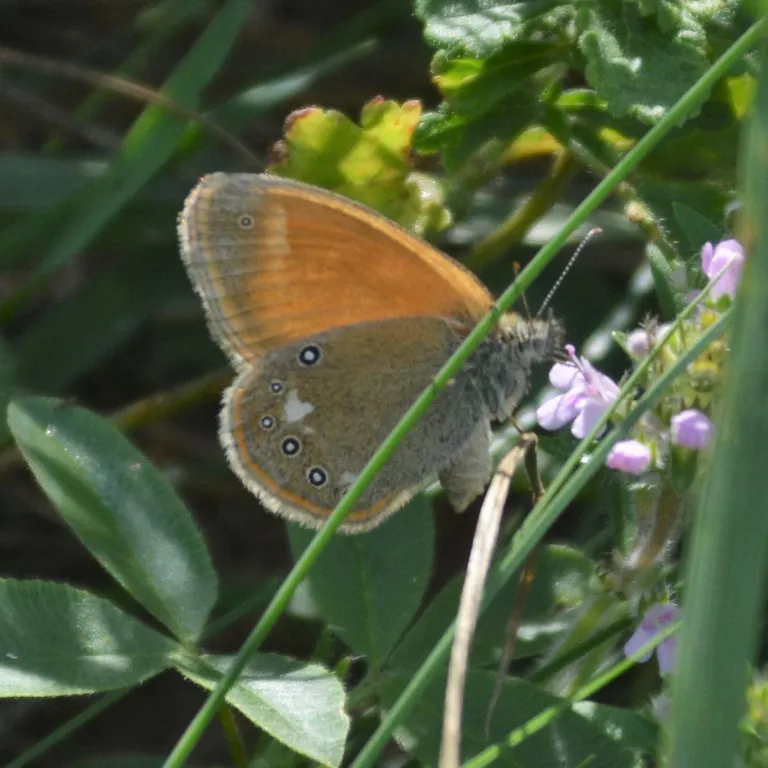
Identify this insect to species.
Coenonympha glycerion (also Coenonympha iphis)
